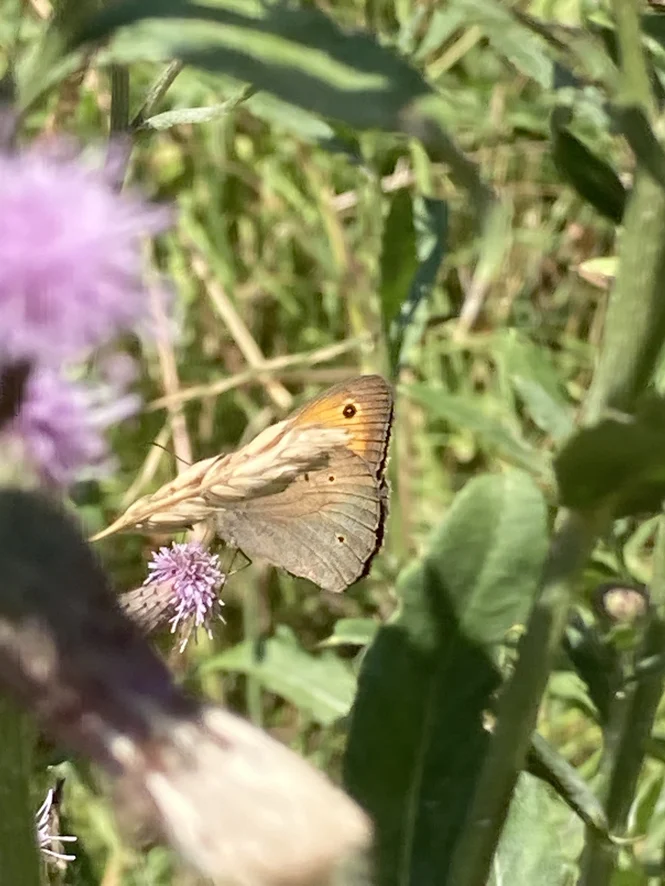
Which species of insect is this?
Maniola jurtina
